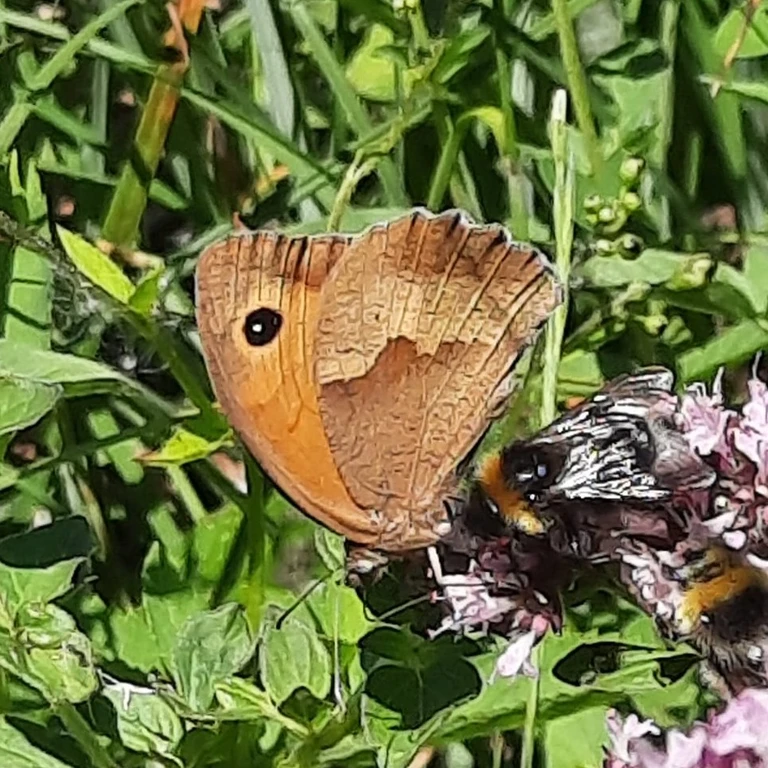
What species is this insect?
Maniola jurtina
